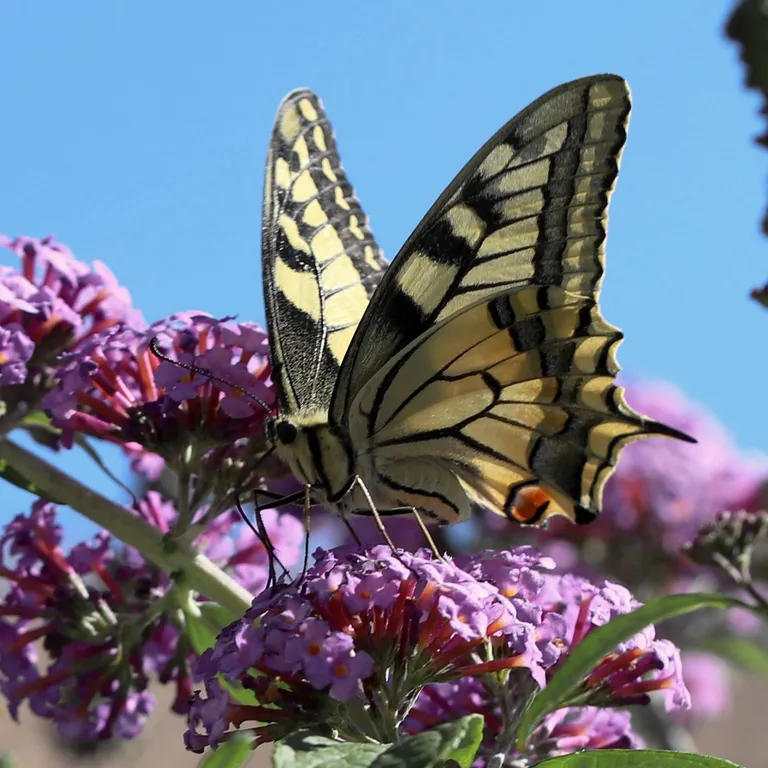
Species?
Papilio machaon
